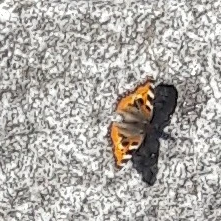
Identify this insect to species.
Aglais urticae
